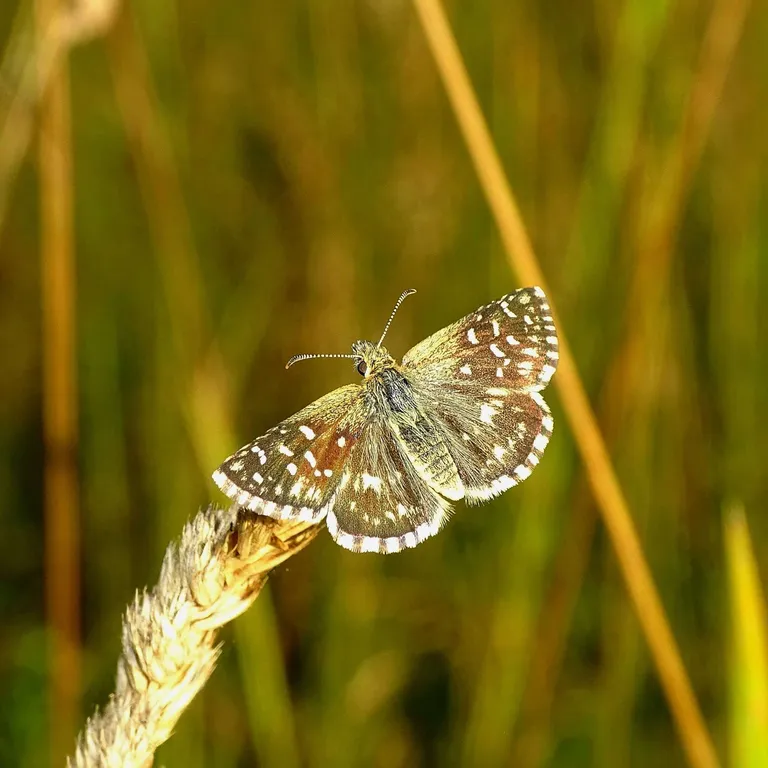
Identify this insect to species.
Pyrgus malvae
